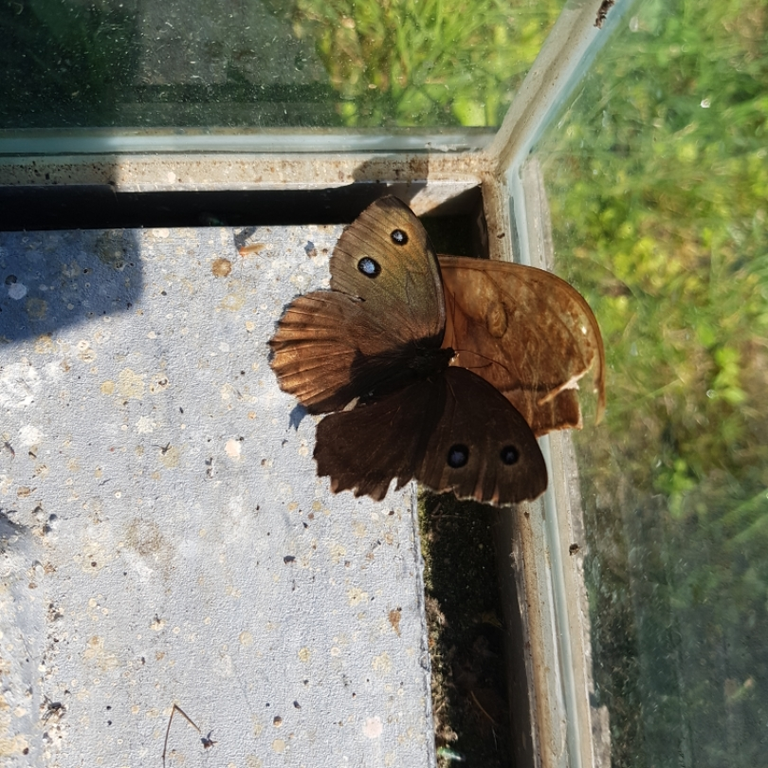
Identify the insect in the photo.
Minois dryas
